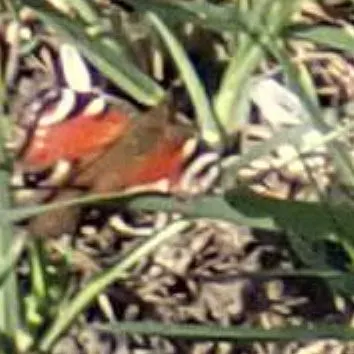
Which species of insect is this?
Aglais io
